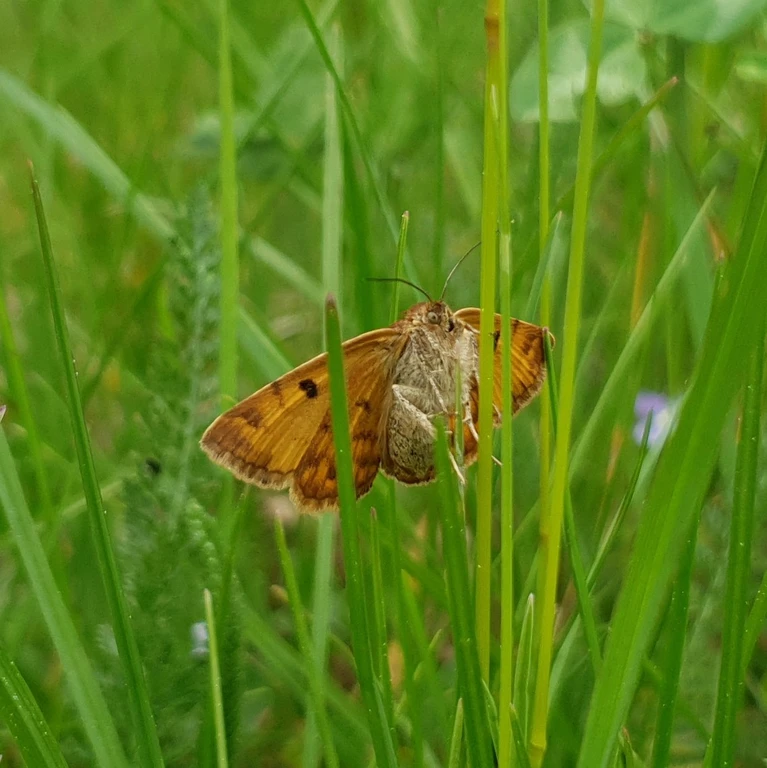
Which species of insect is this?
Euclidia glyphica
